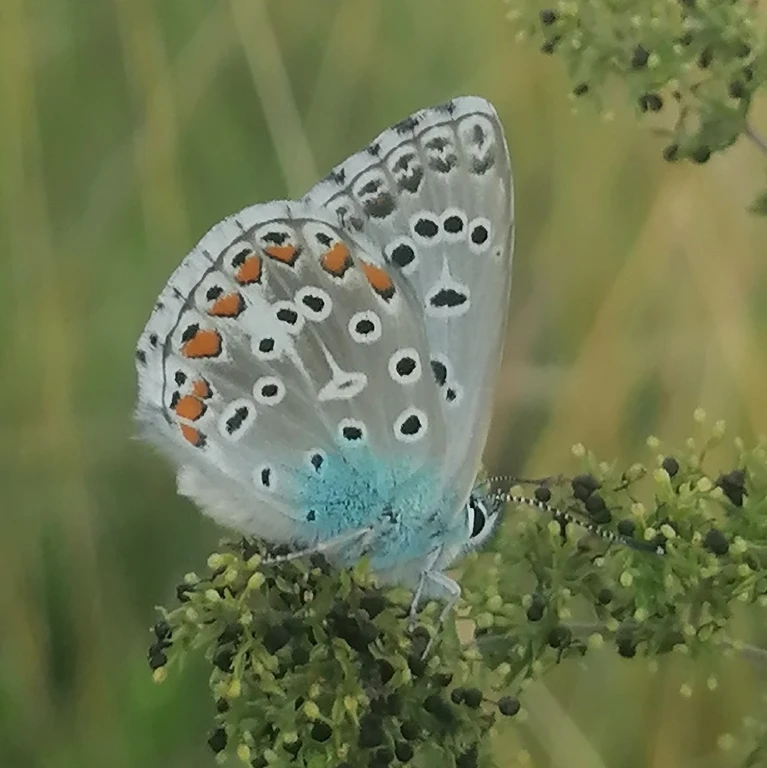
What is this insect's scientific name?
Lysandra bellargus
